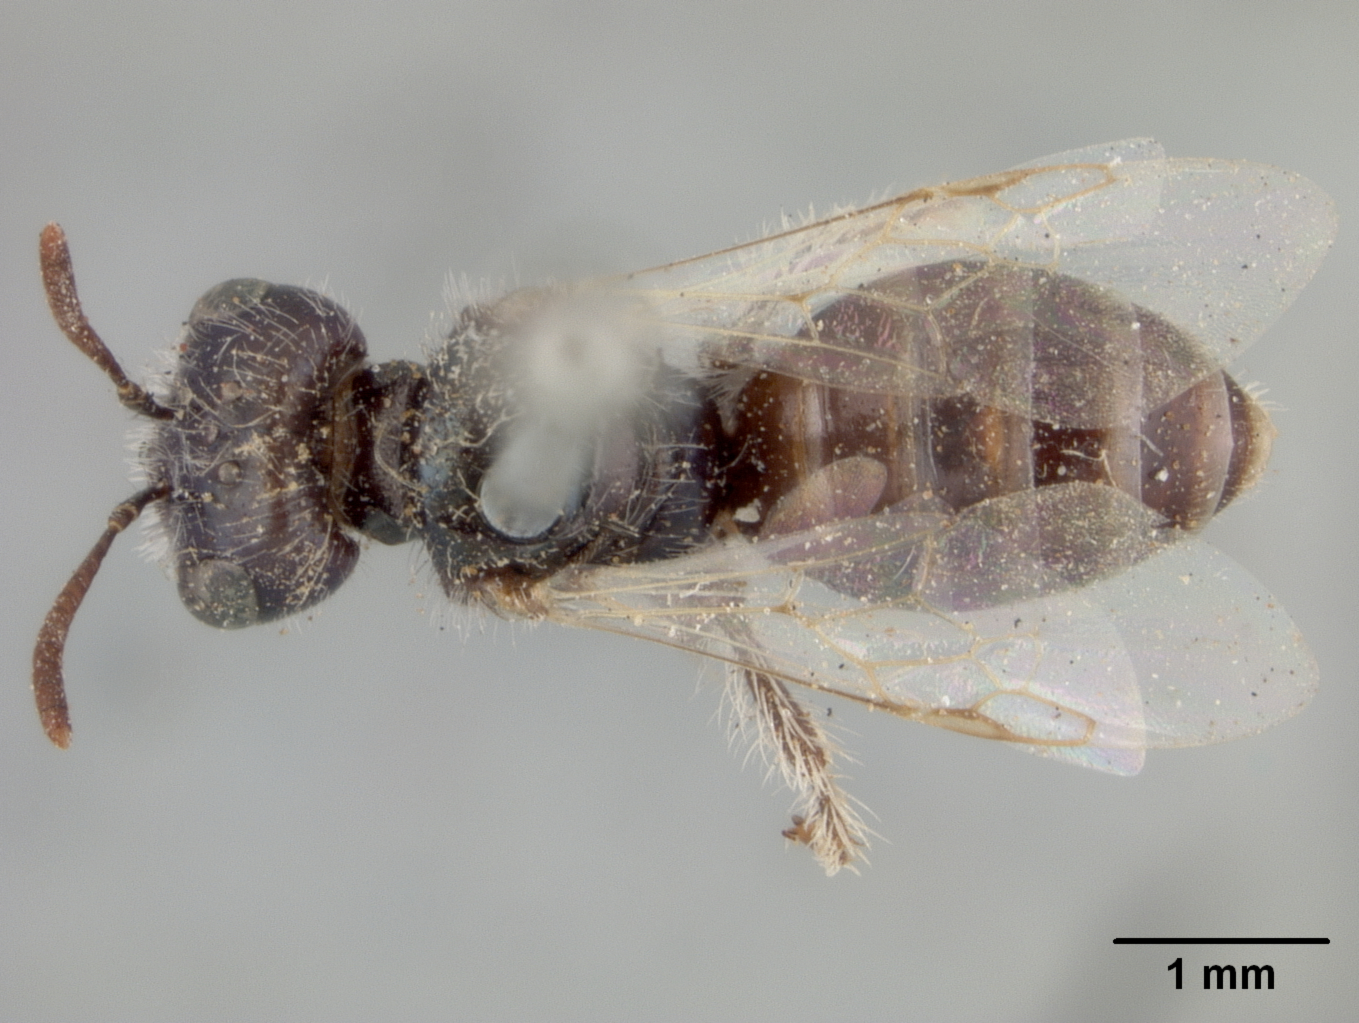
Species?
Perdita chrysophila
